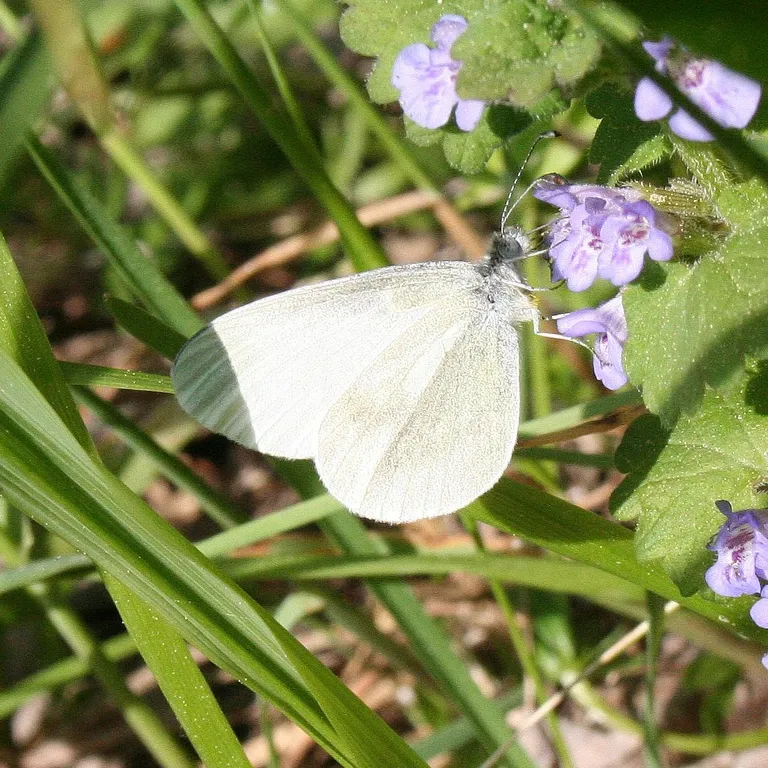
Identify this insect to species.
Leptidea sinapis/juvernica
